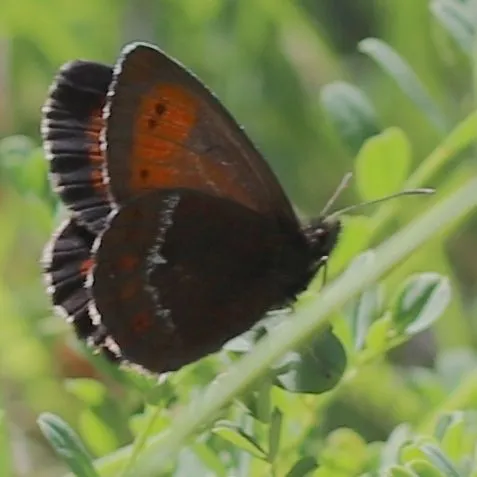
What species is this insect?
Erebia euryale
